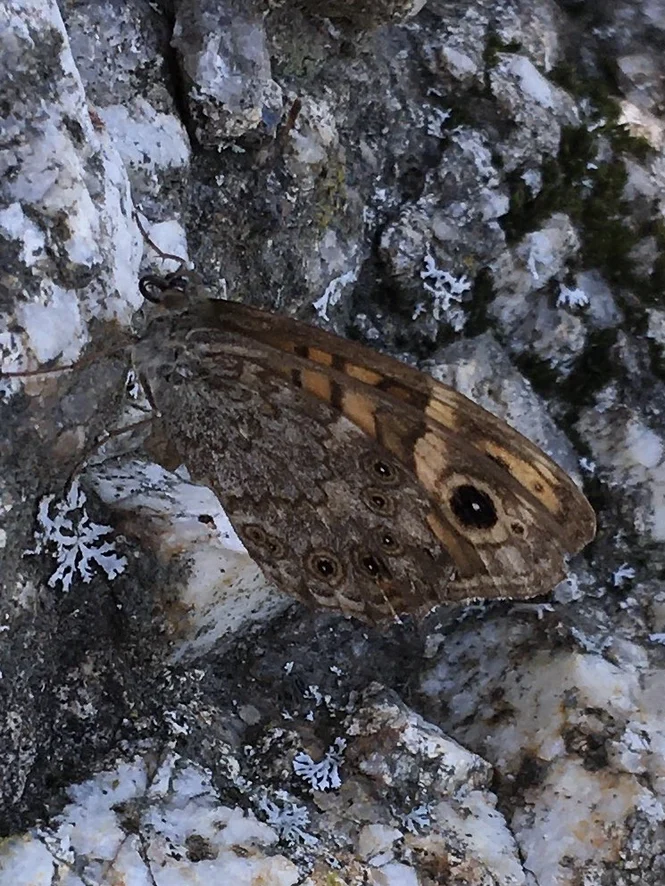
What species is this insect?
Lasiommata megera (also Pararge megera)
